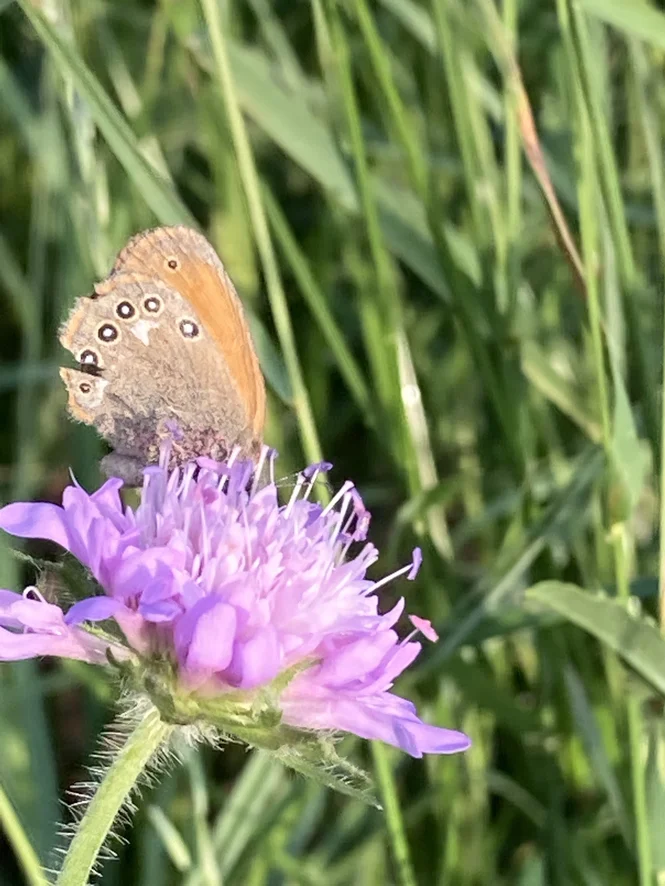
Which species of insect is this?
Coenonympha glycerion (also Coenonympha iphis)
